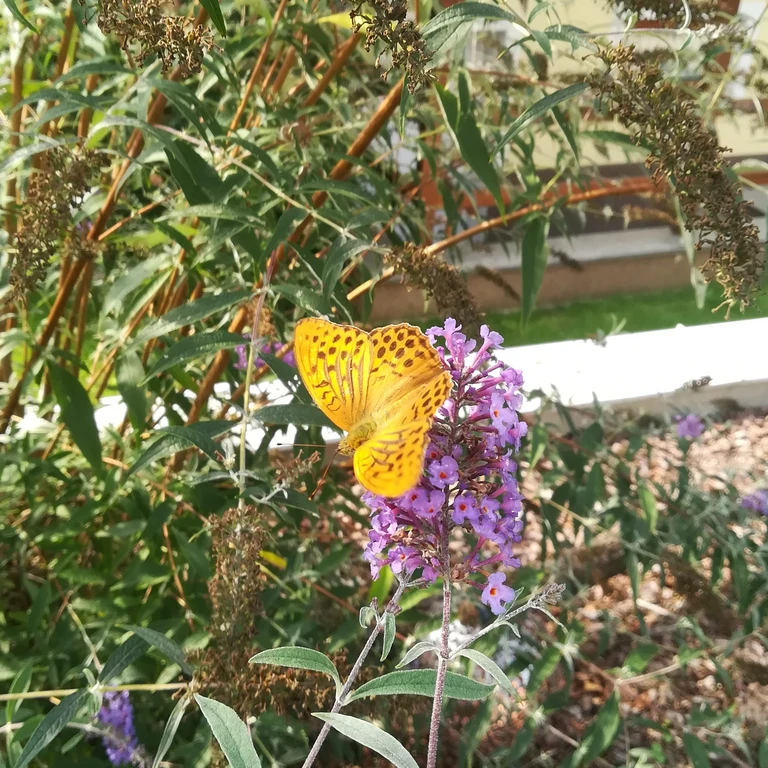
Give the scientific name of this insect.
Argynnis paphia
